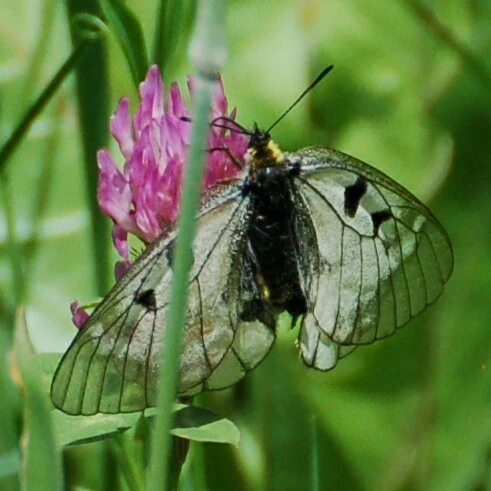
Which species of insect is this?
Parnassius mnemosyne
